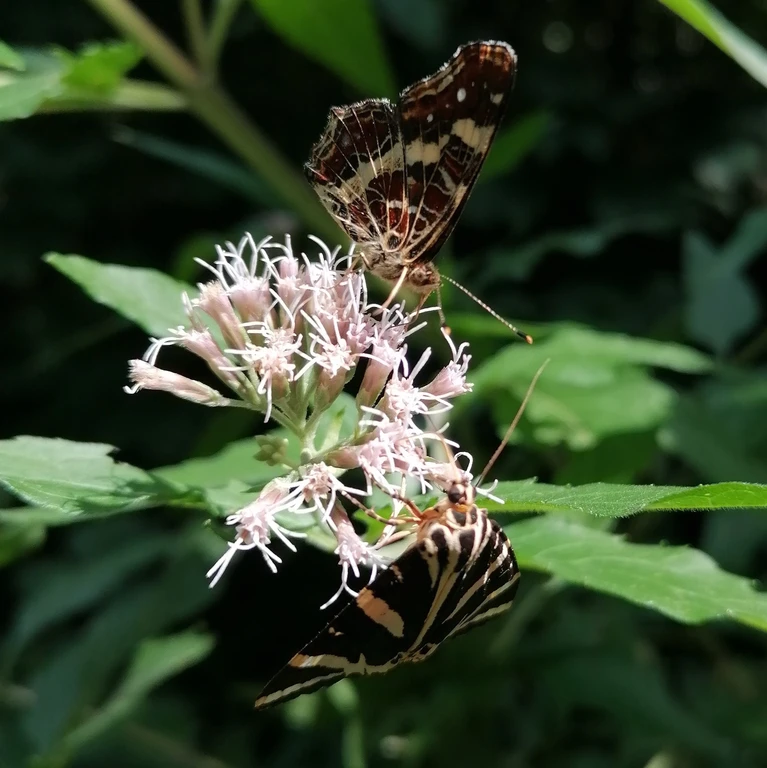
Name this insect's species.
Araschnia levana
